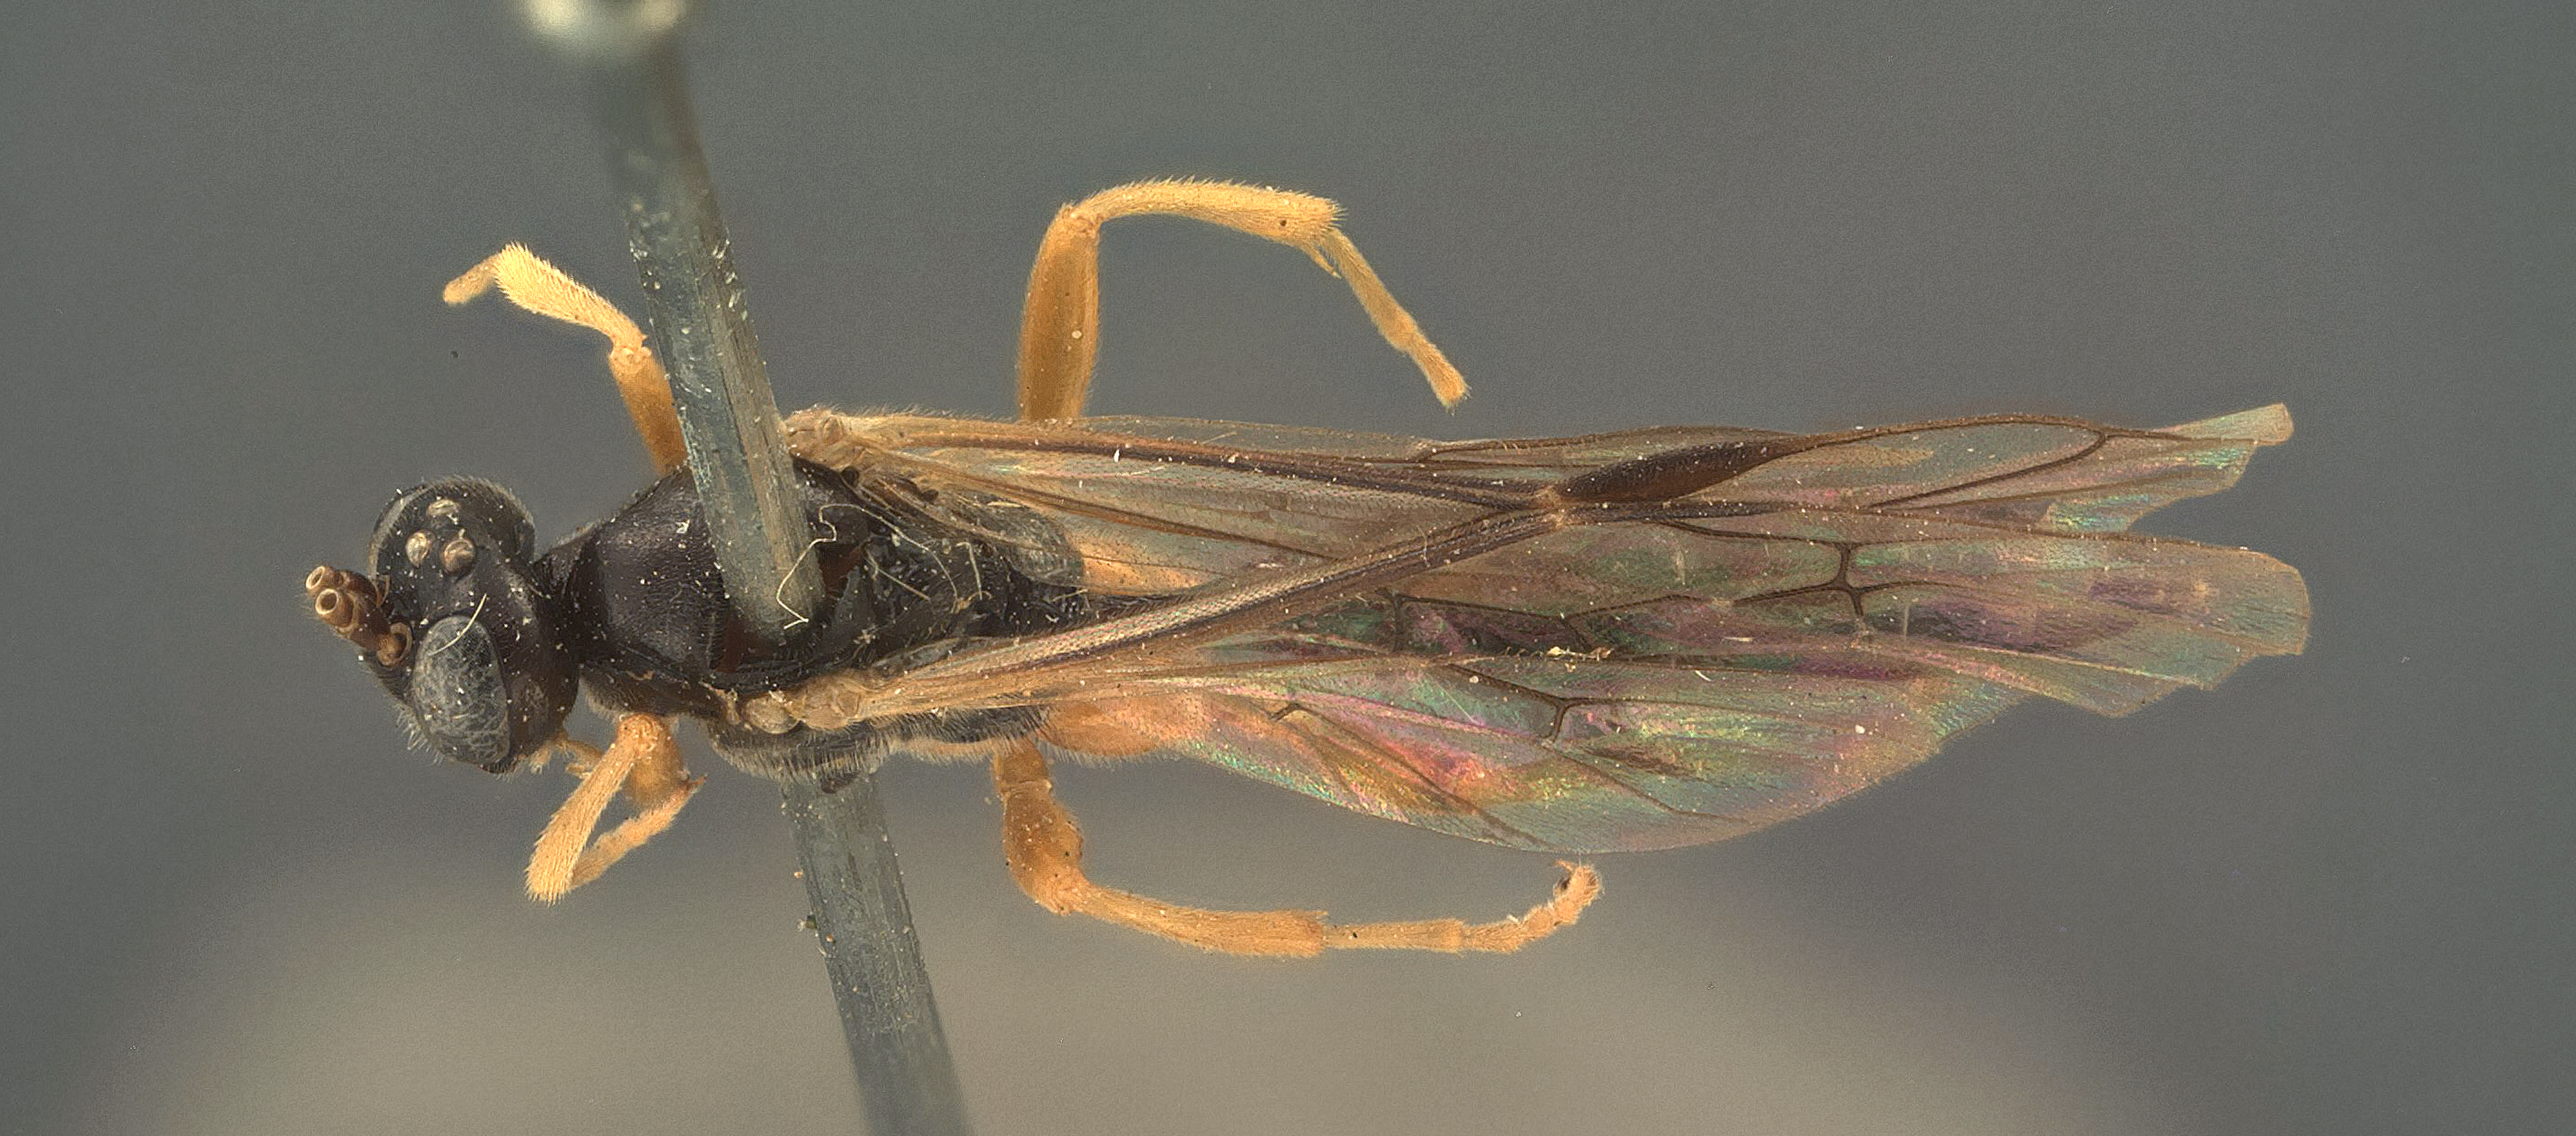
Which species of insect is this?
Homaspis slossonae
